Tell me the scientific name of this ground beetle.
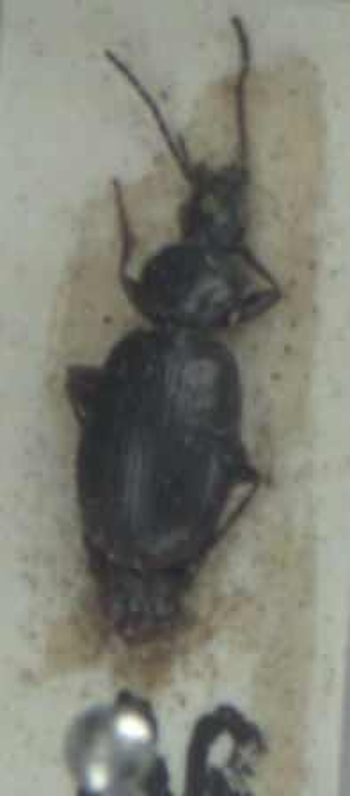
Agonum fuliginosum
